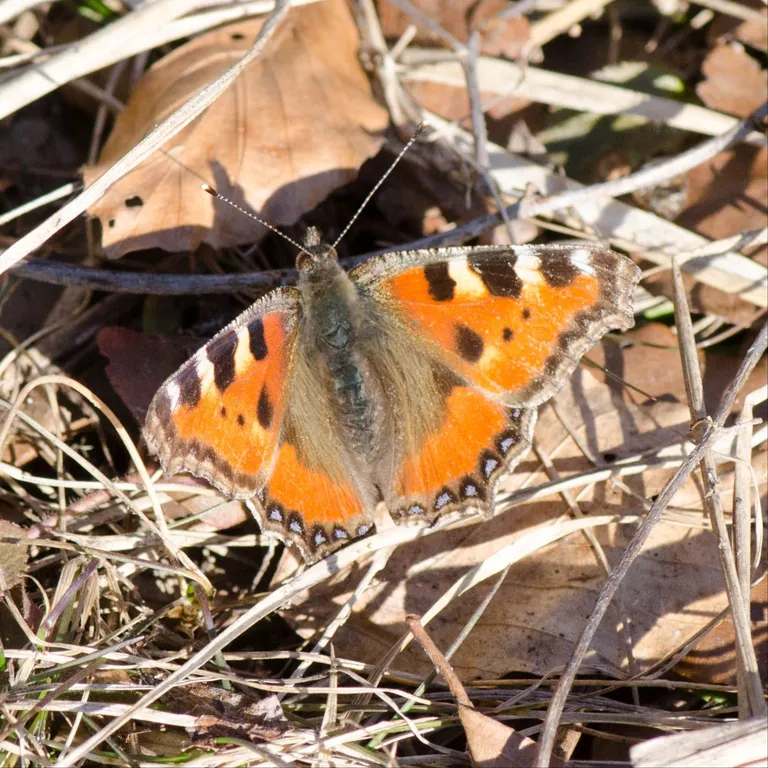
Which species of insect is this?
Aglais urticae
